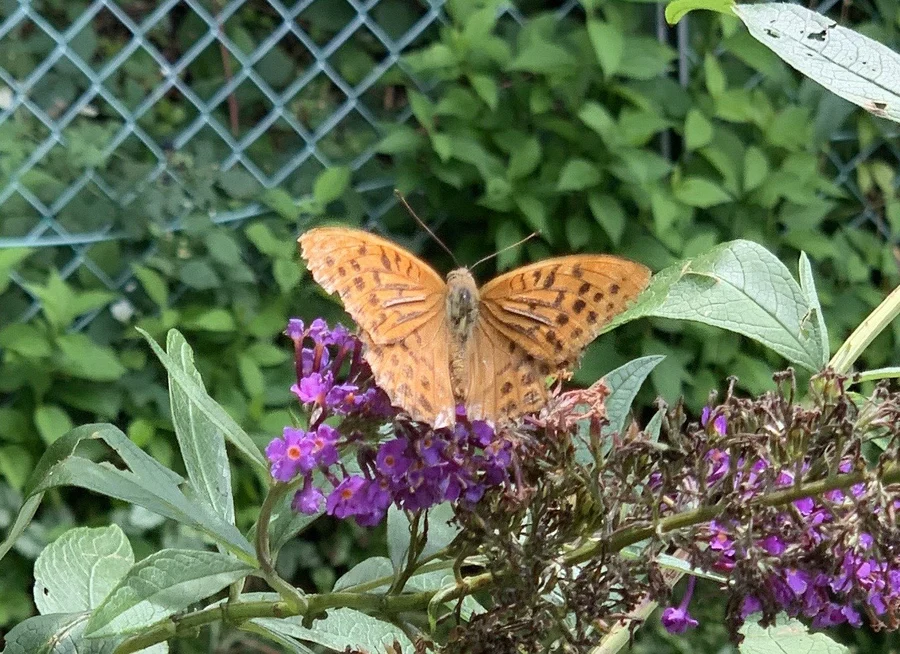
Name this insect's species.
Argynnis paphia
